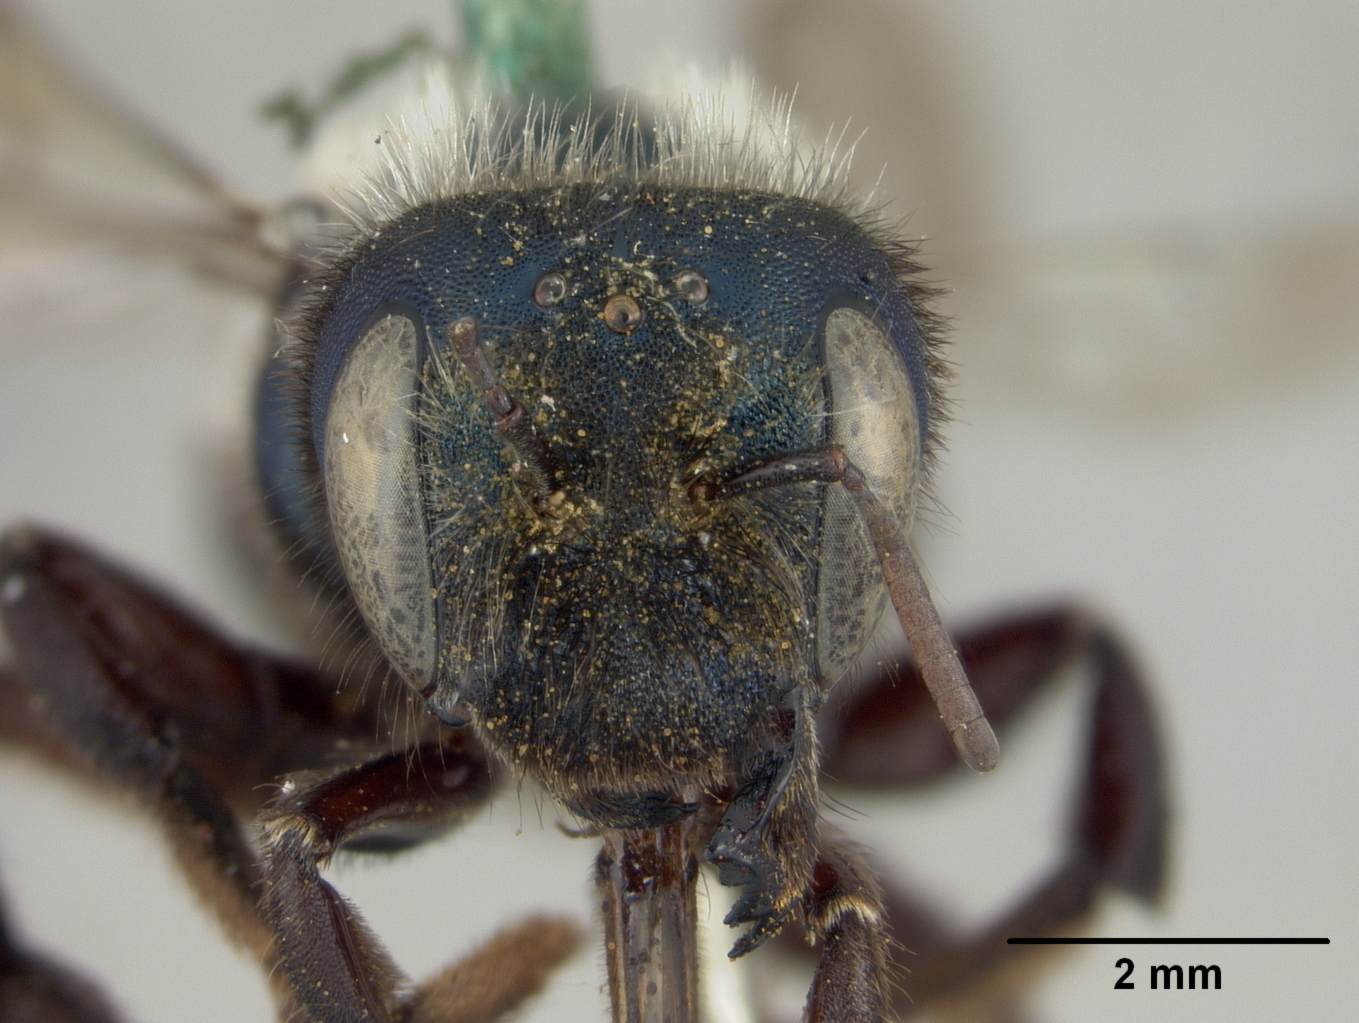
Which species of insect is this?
Osmia brevihirta
